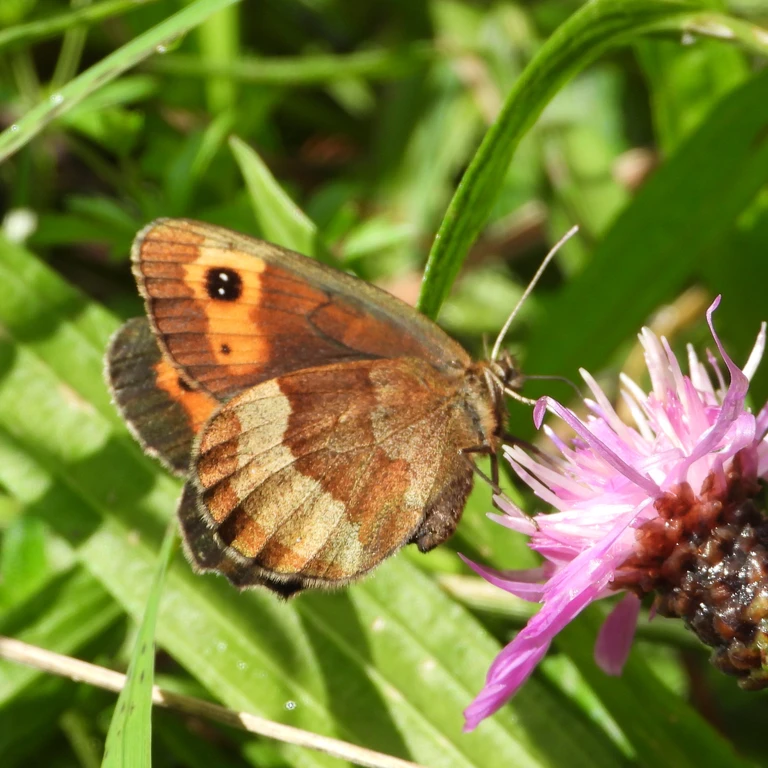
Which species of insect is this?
Erebia aethiops
